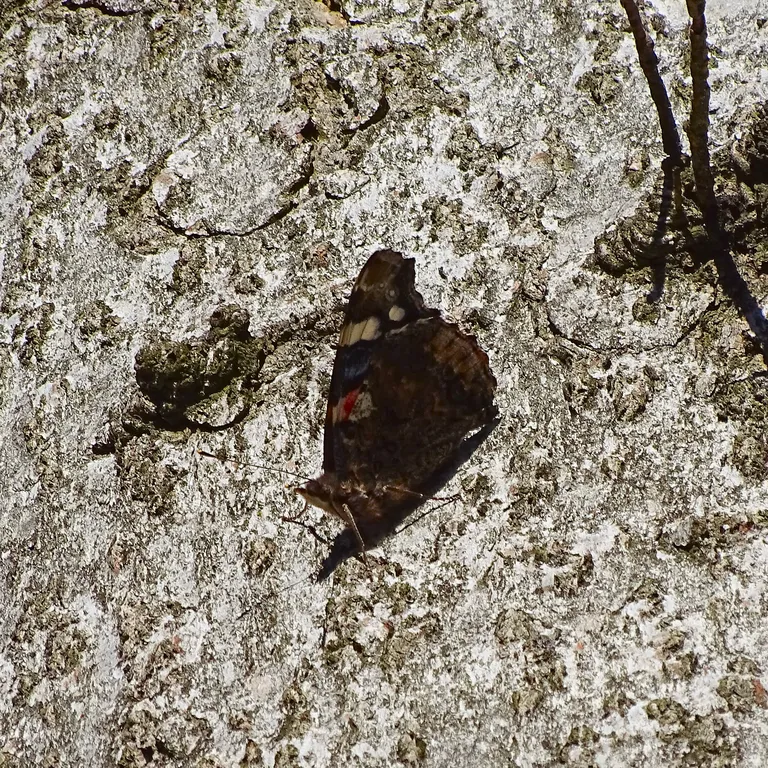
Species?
Vanessa atalanta
